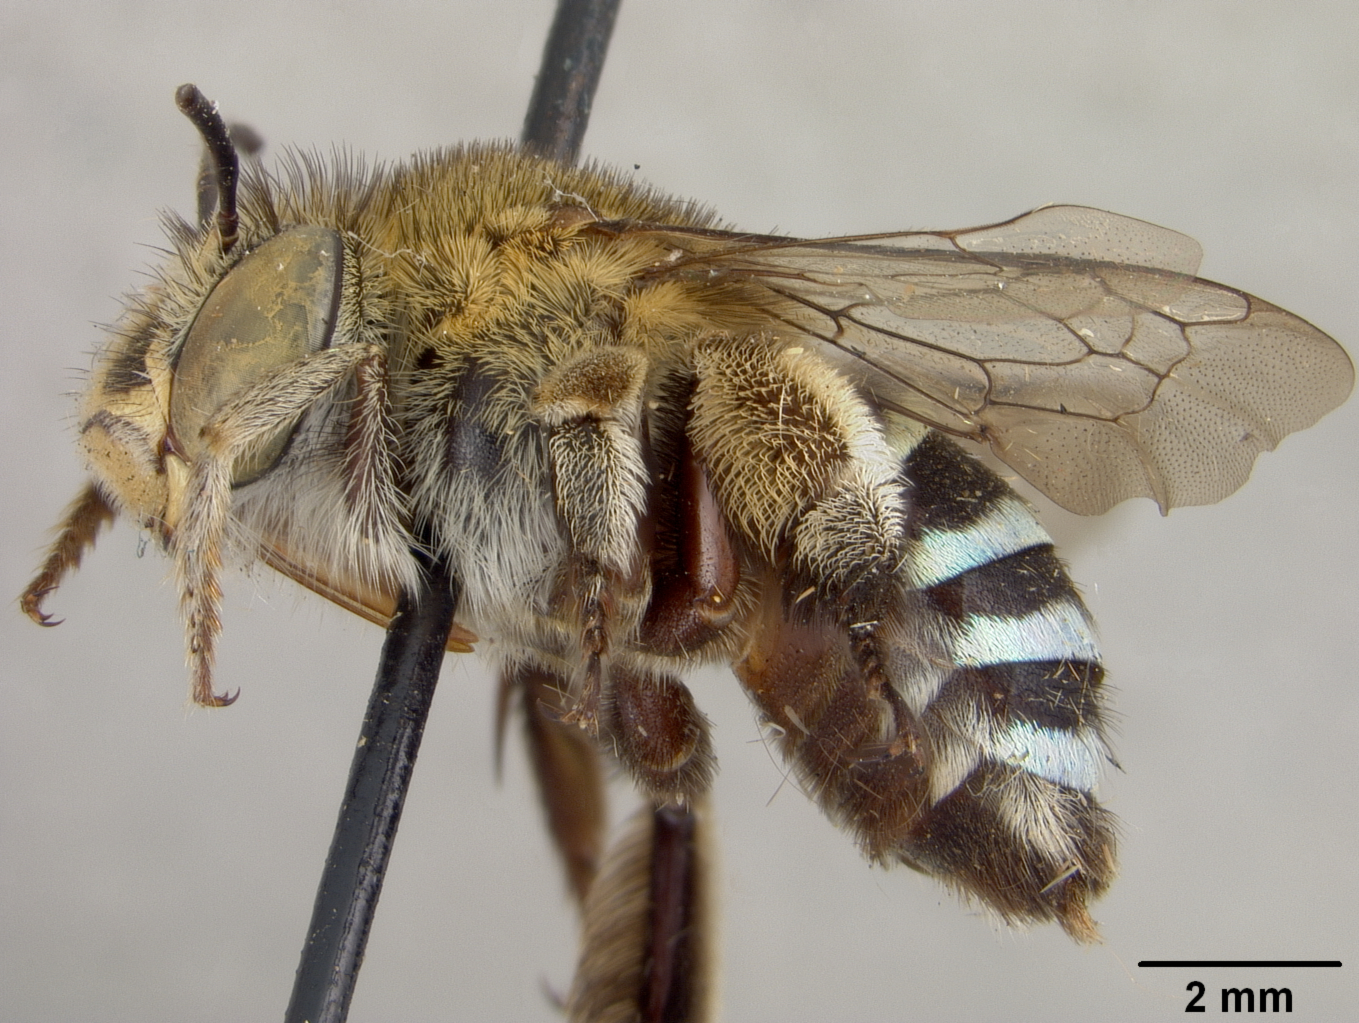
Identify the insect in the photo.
Anthophora zonata
